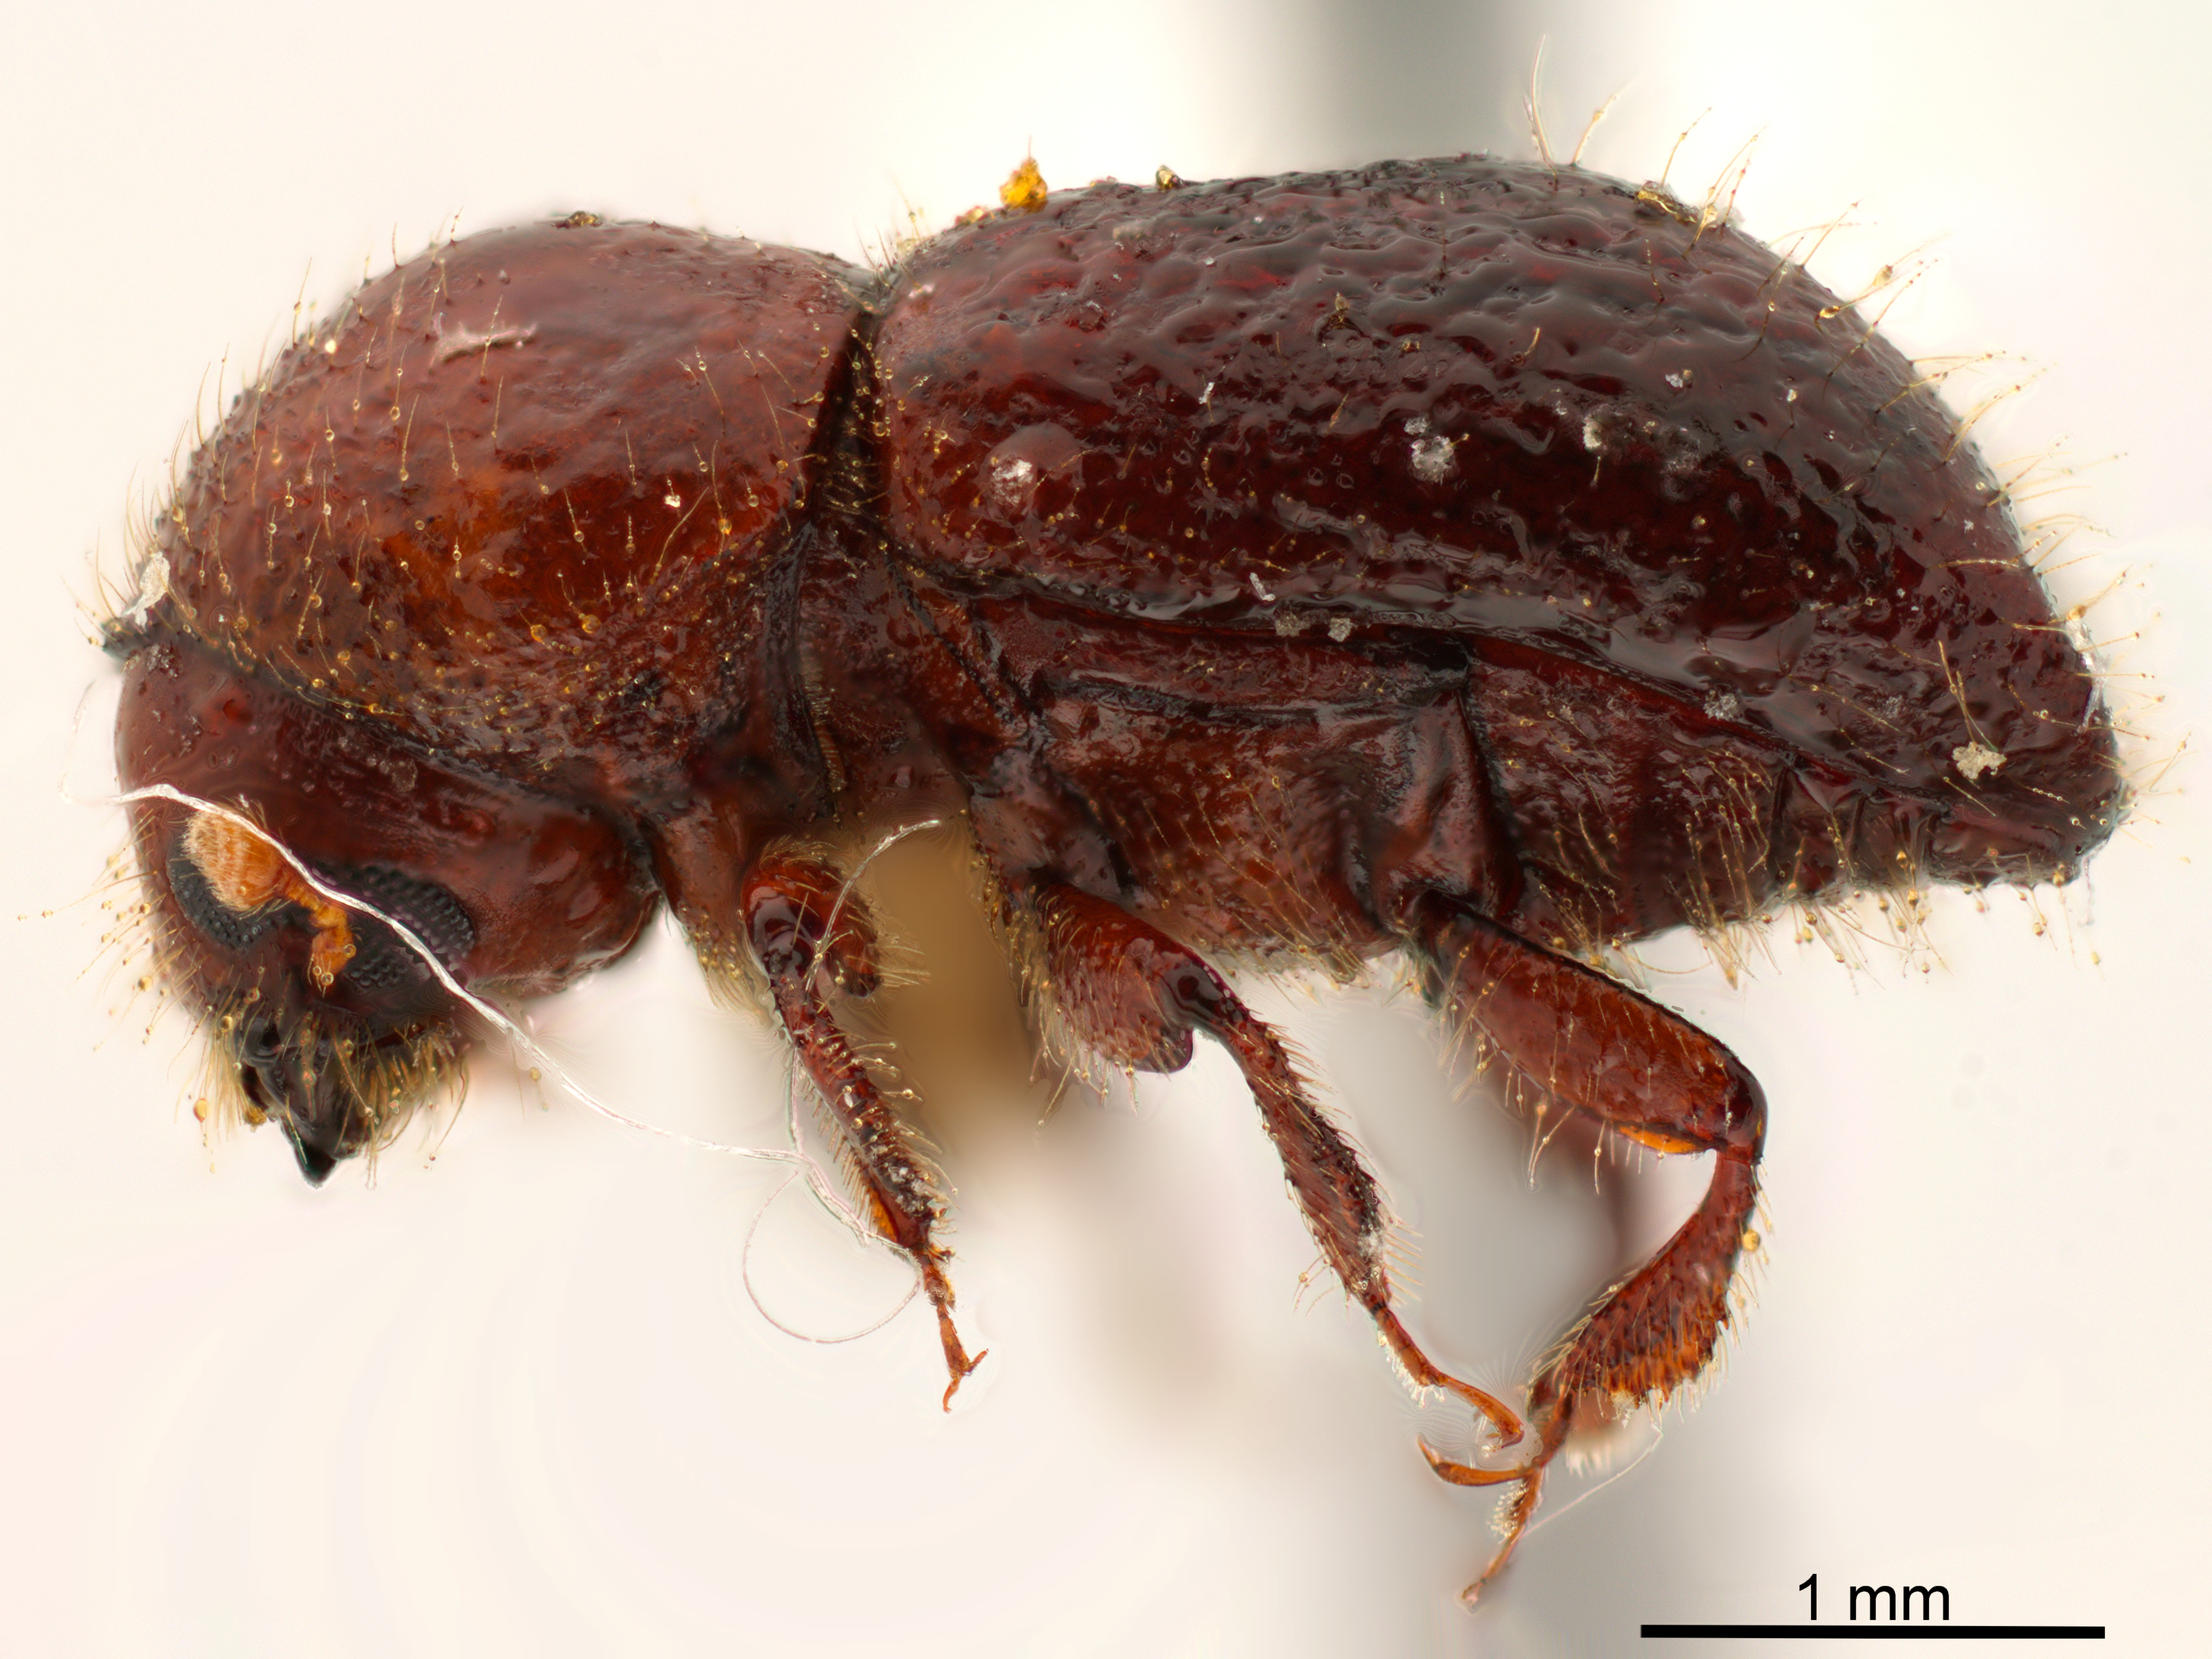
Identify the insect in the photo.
Beaverium sundaensis
